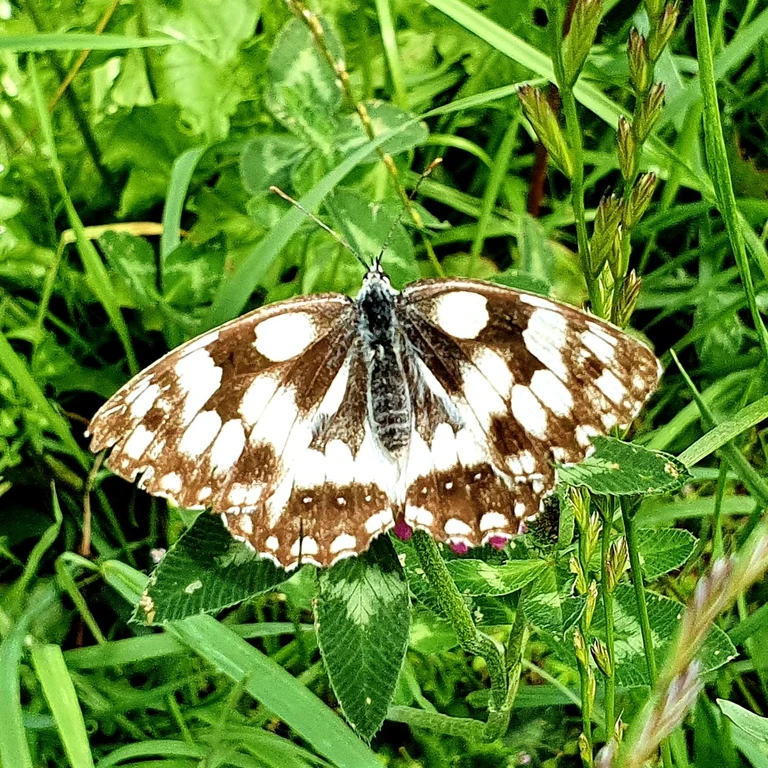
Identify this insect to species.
Melanargia galathea
